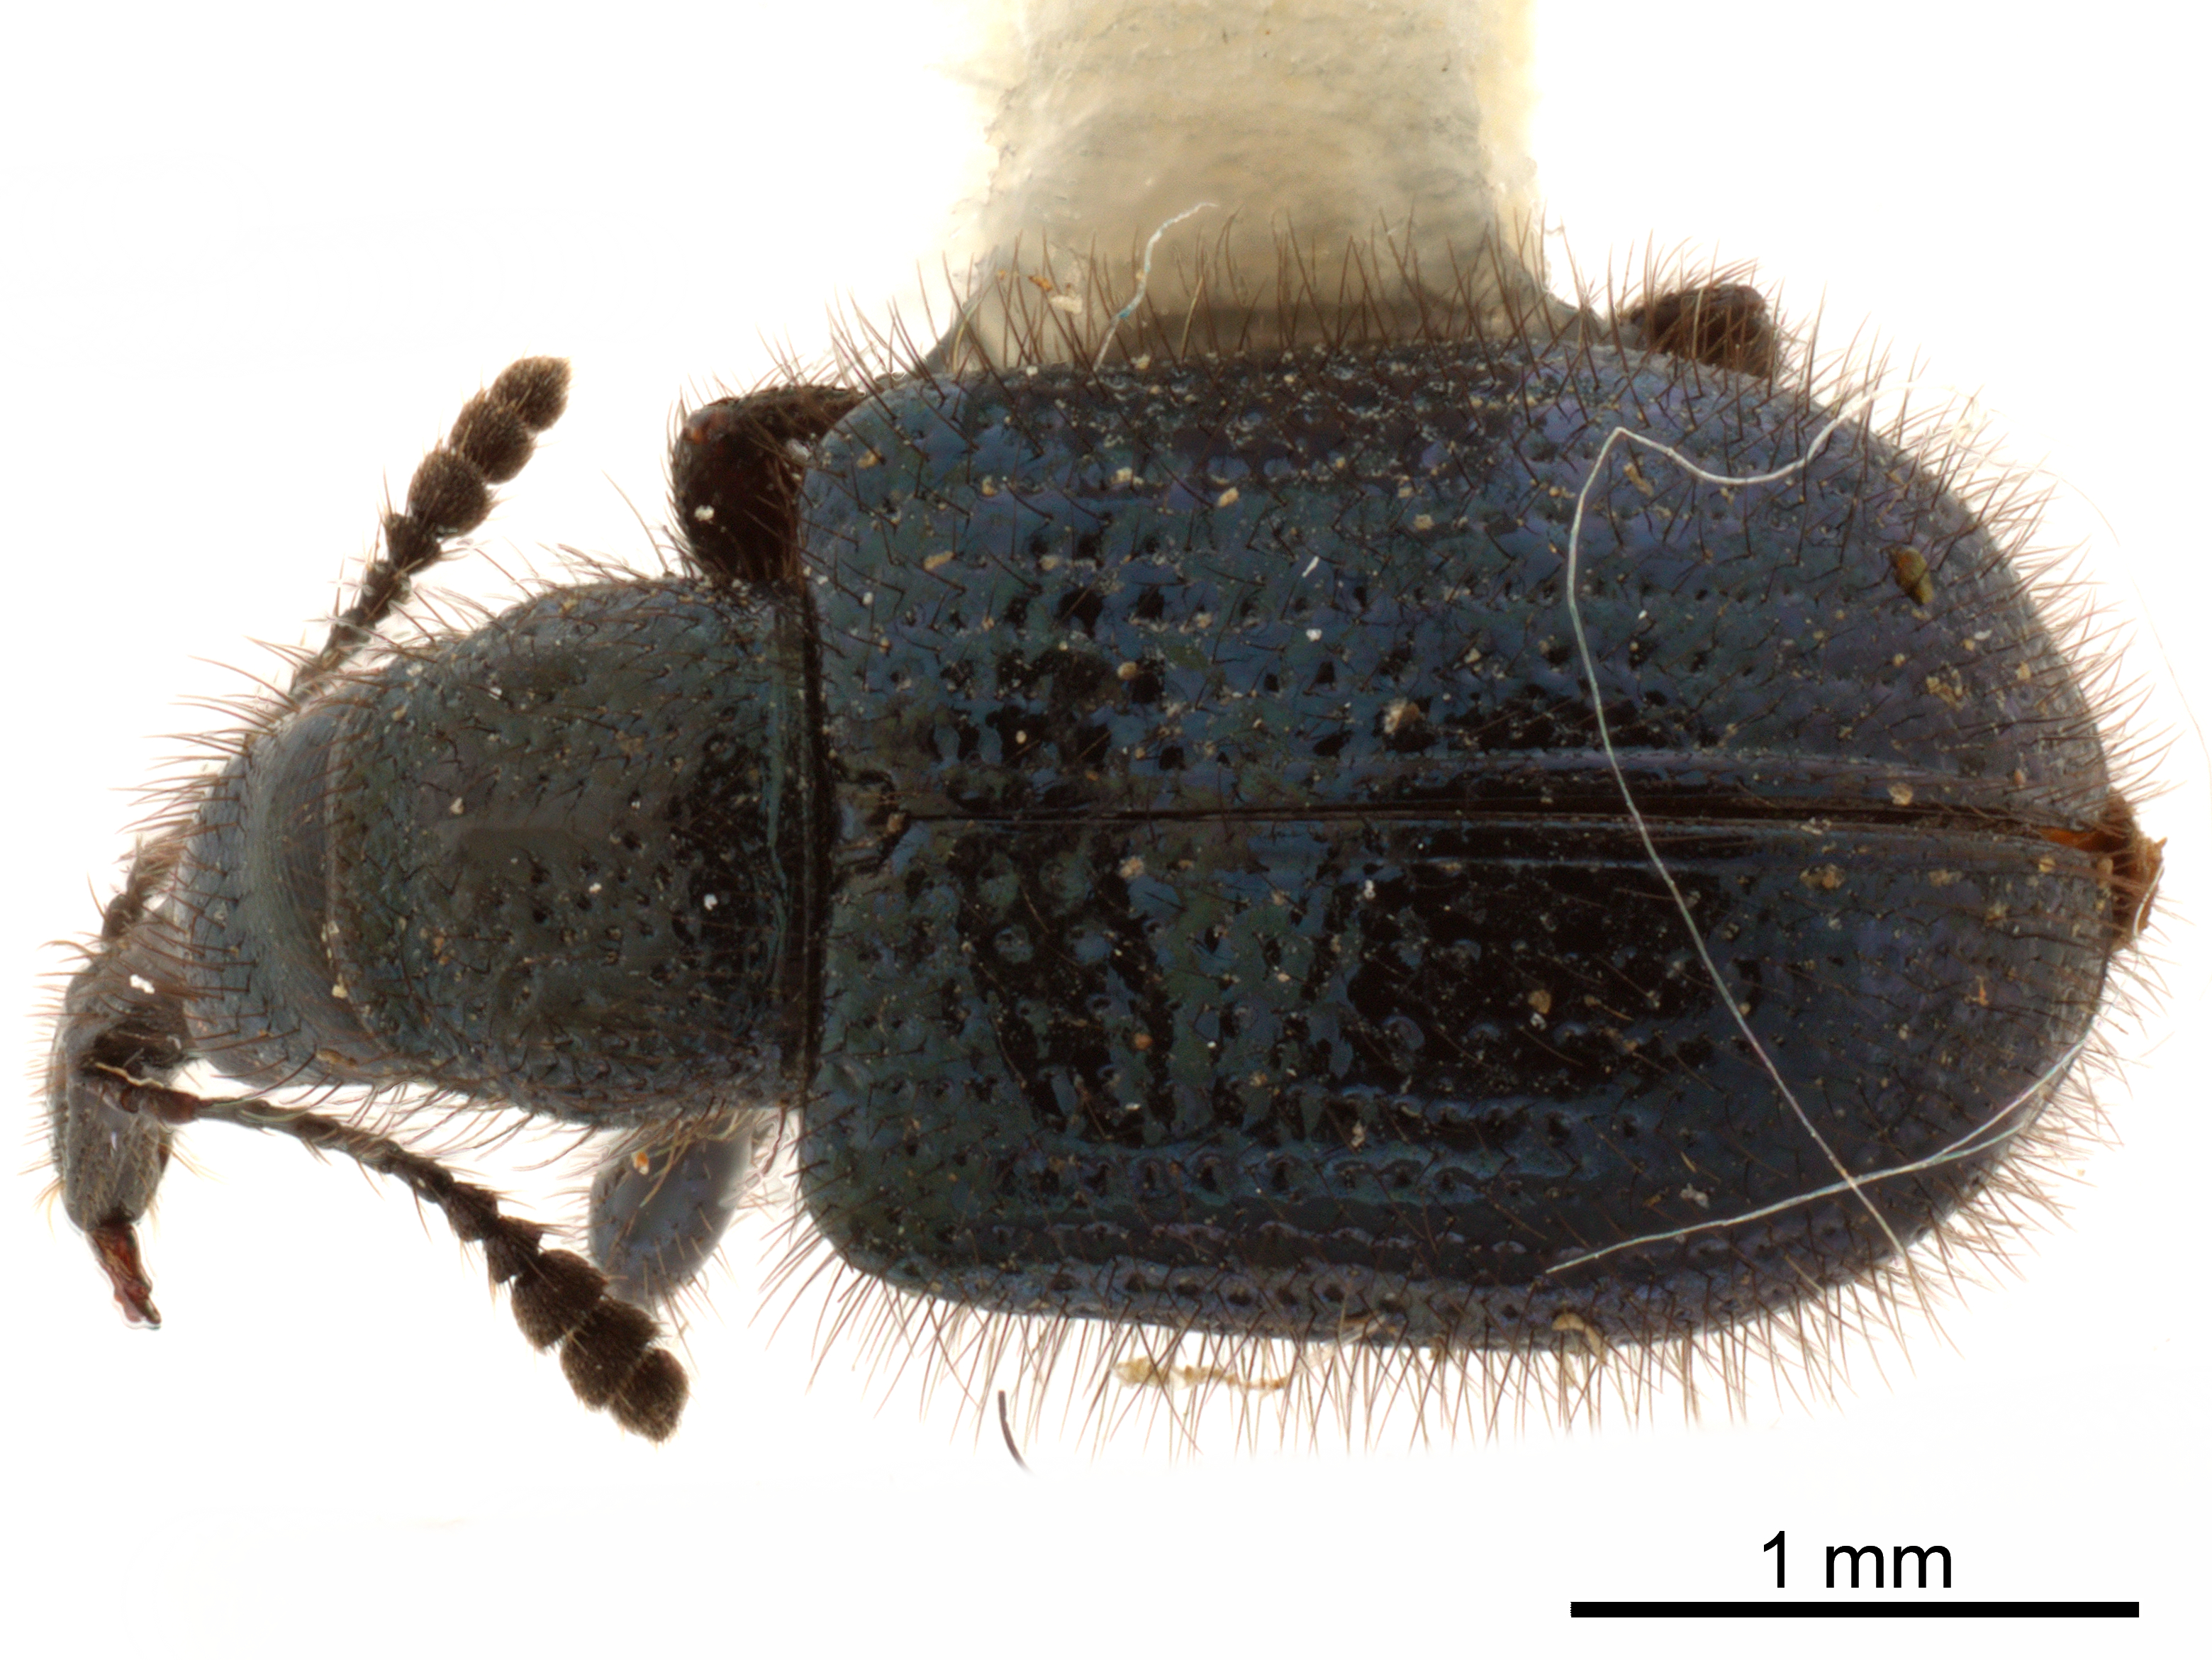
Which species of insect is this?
Involvulus hirtus
